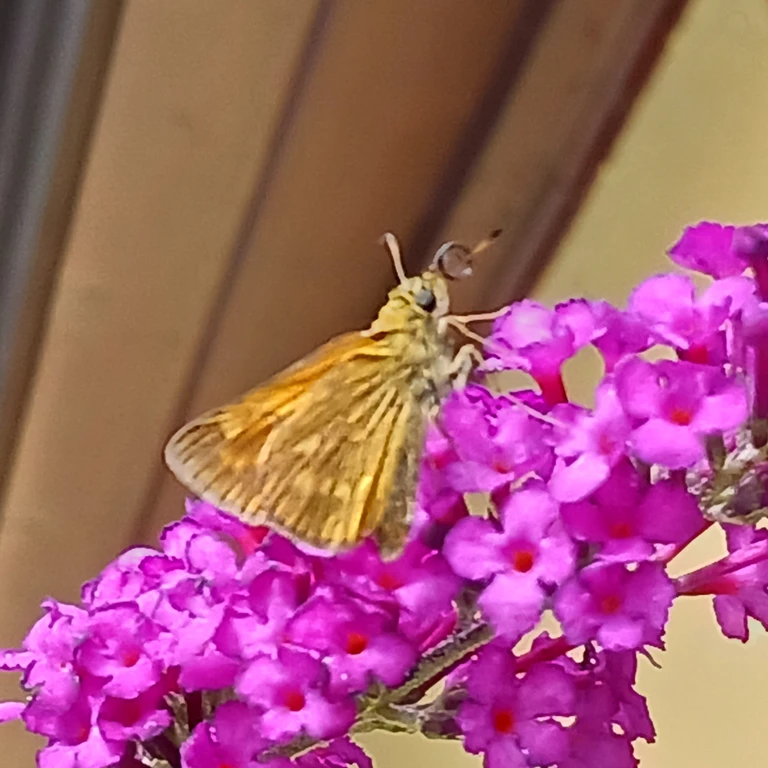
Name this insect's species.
Ochlodes sylvanus (also Ochlodes venata)
